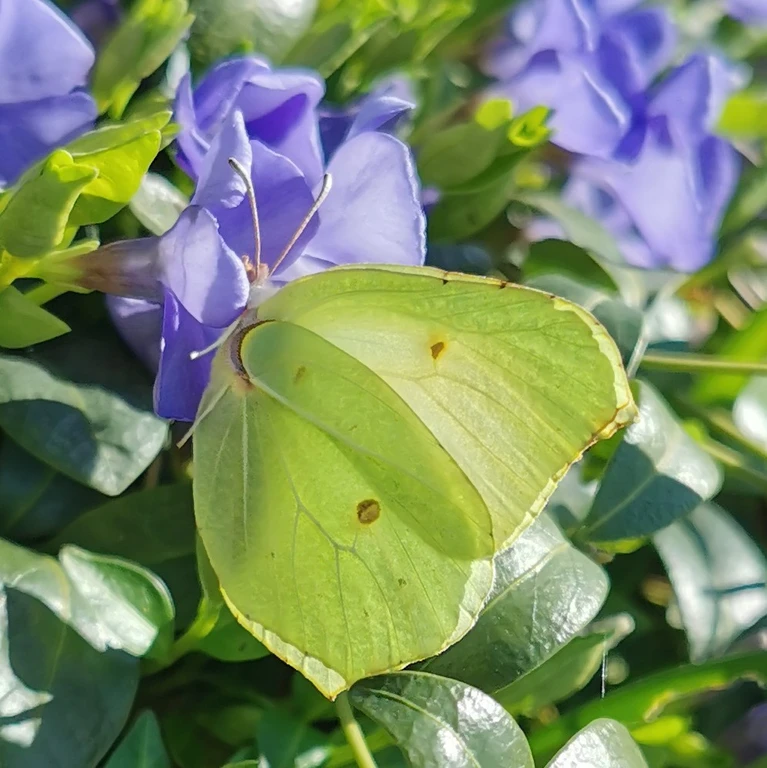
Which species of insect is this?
Gonepteryx rhamni
